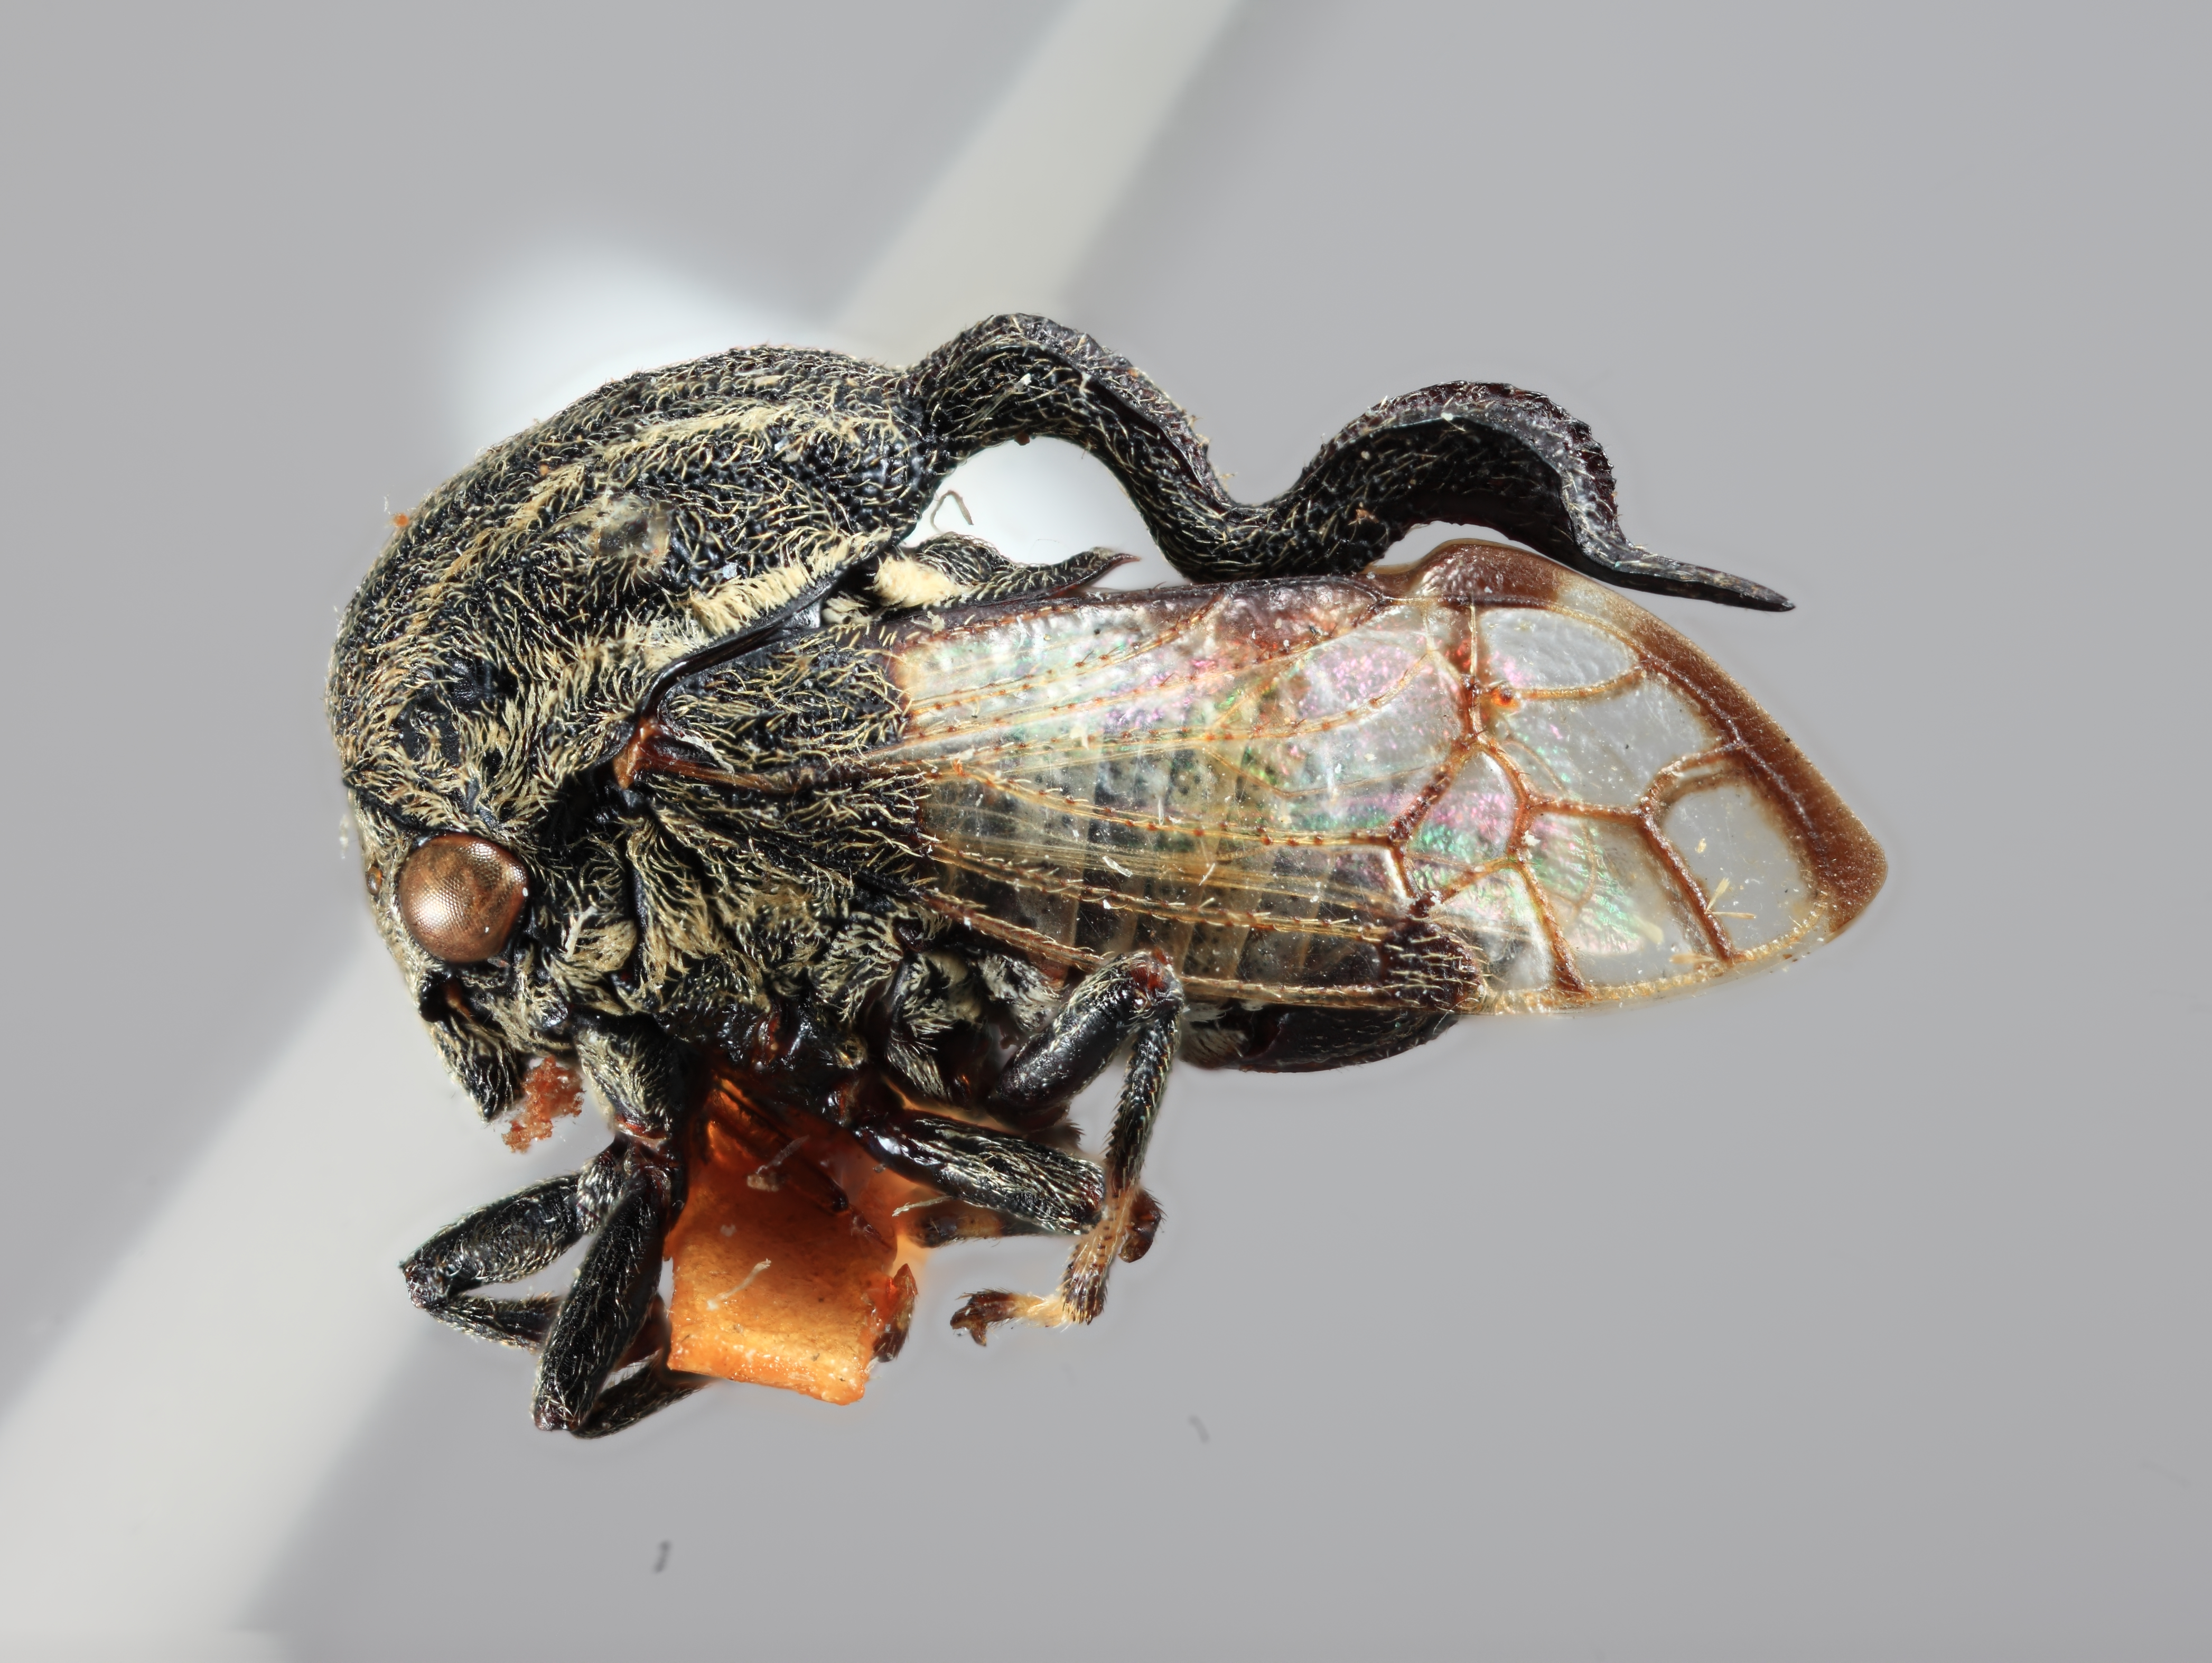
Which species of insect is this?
Anchonoides serpentinus
